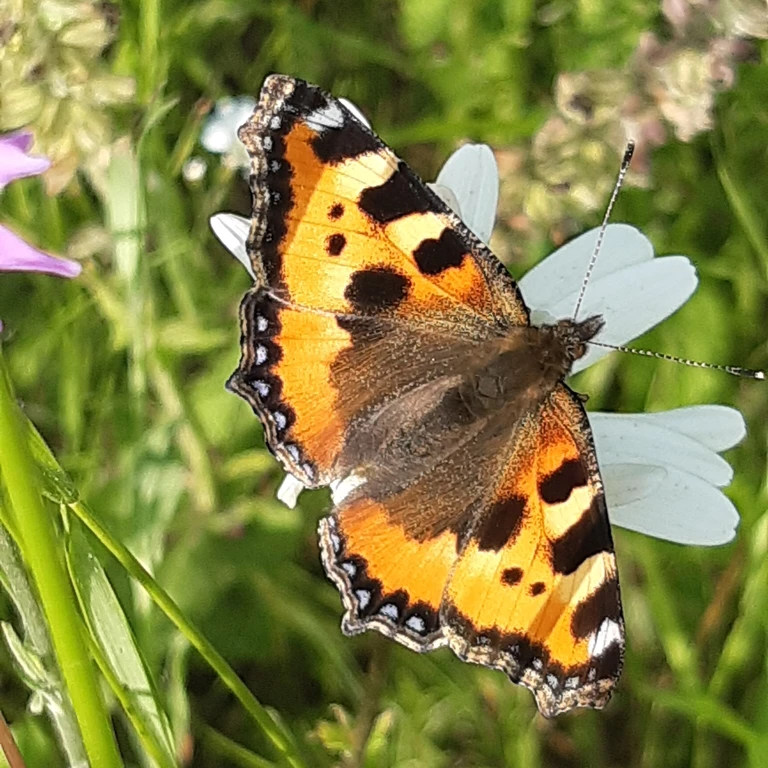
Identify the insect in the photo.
Aglais urticae
